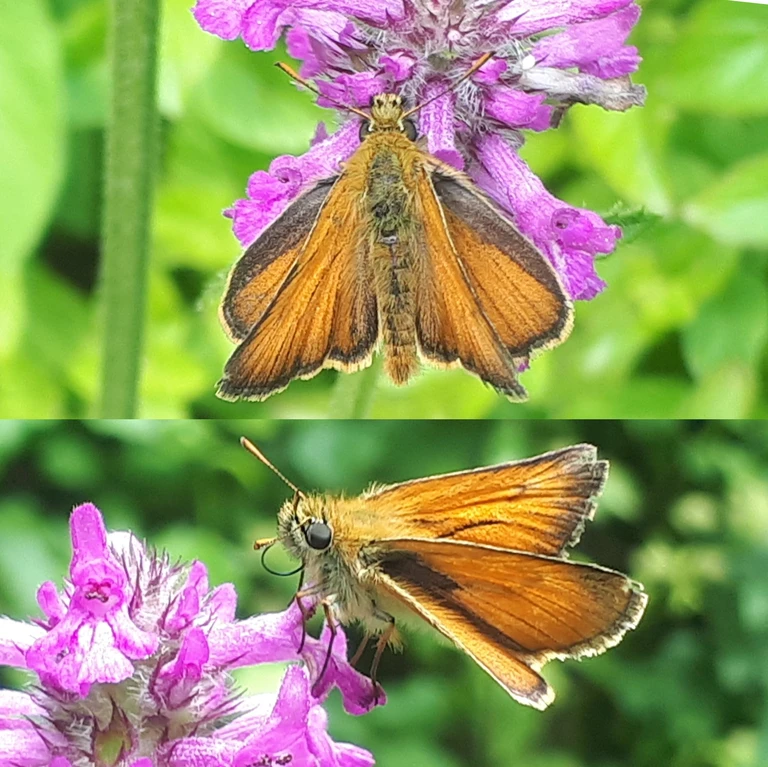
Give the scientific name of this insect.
Thymelicus sylvestris
